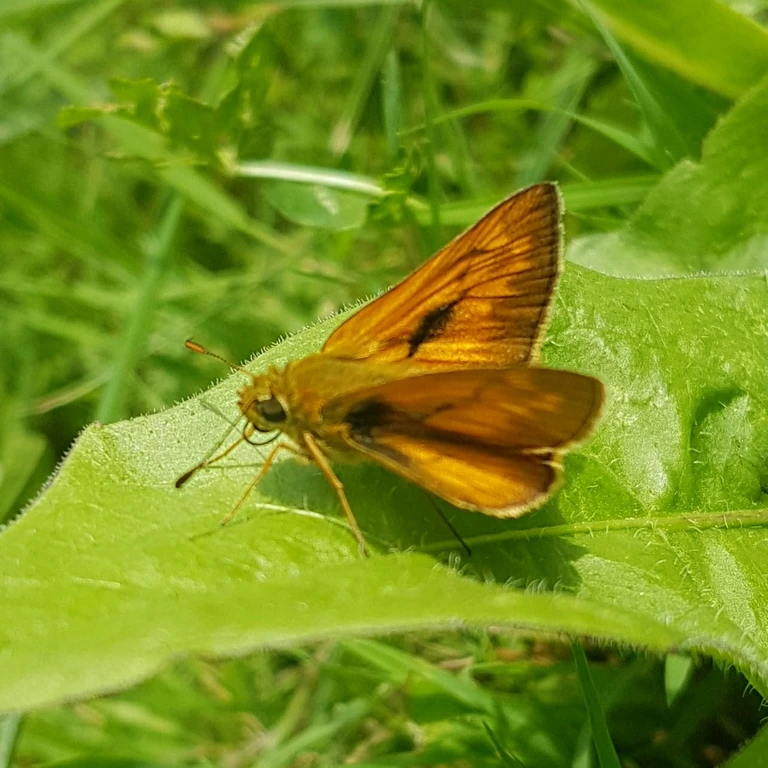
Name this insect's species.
Ochlodes sylvanus (also Ochlodes venata)
